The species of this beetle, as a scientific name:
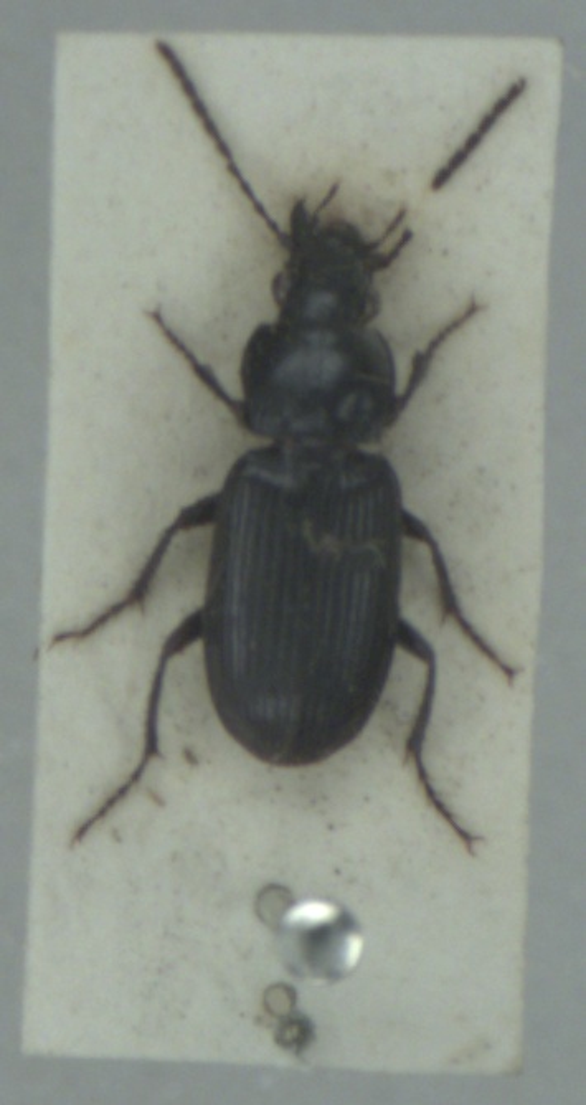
Pterostichus gracilis
